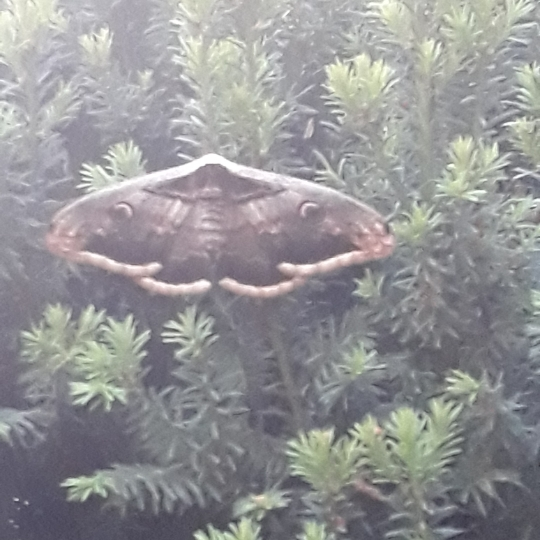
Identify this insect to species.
Saturnia pyri
